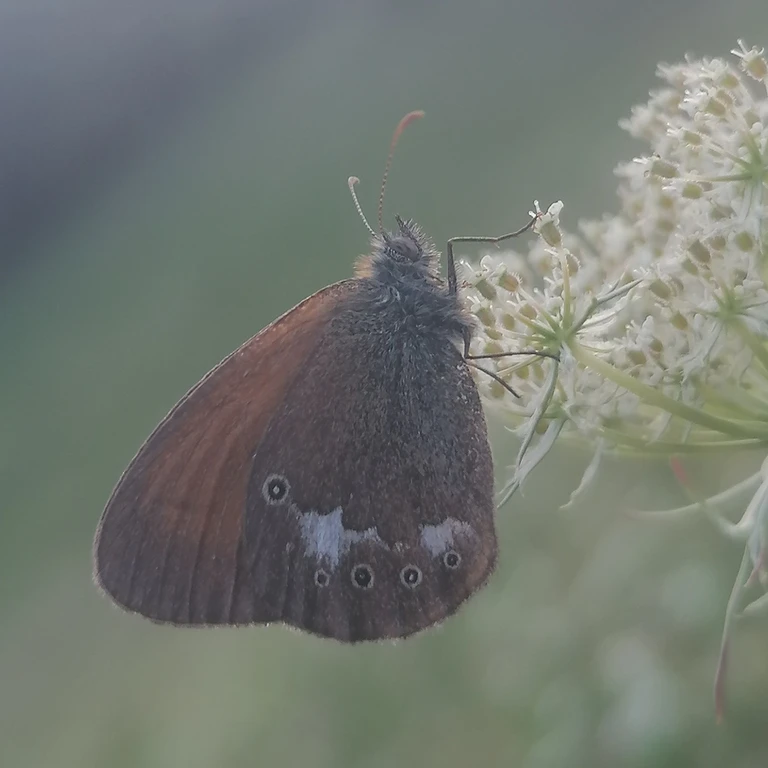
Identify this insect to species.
Coenonympha glycerion (also Coenonympha iphis)
